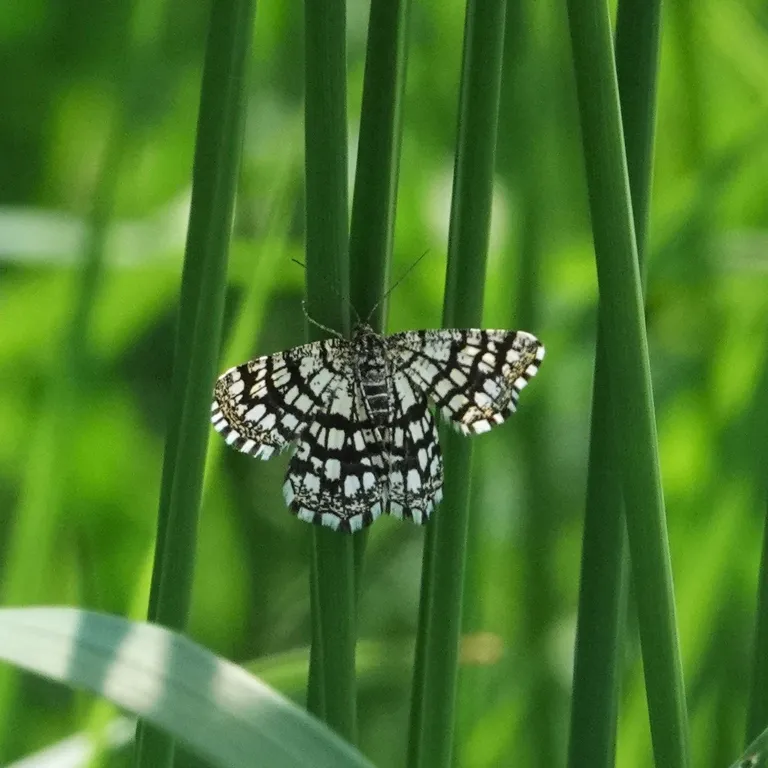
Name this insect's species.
Chiasmia clathrata
